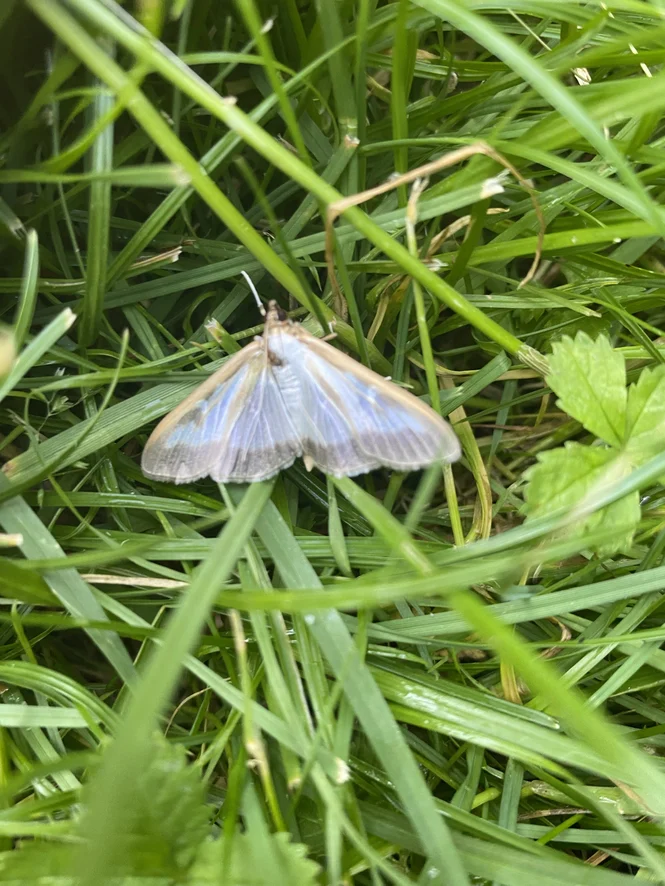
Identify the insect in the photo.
Cydalima perspectalis
